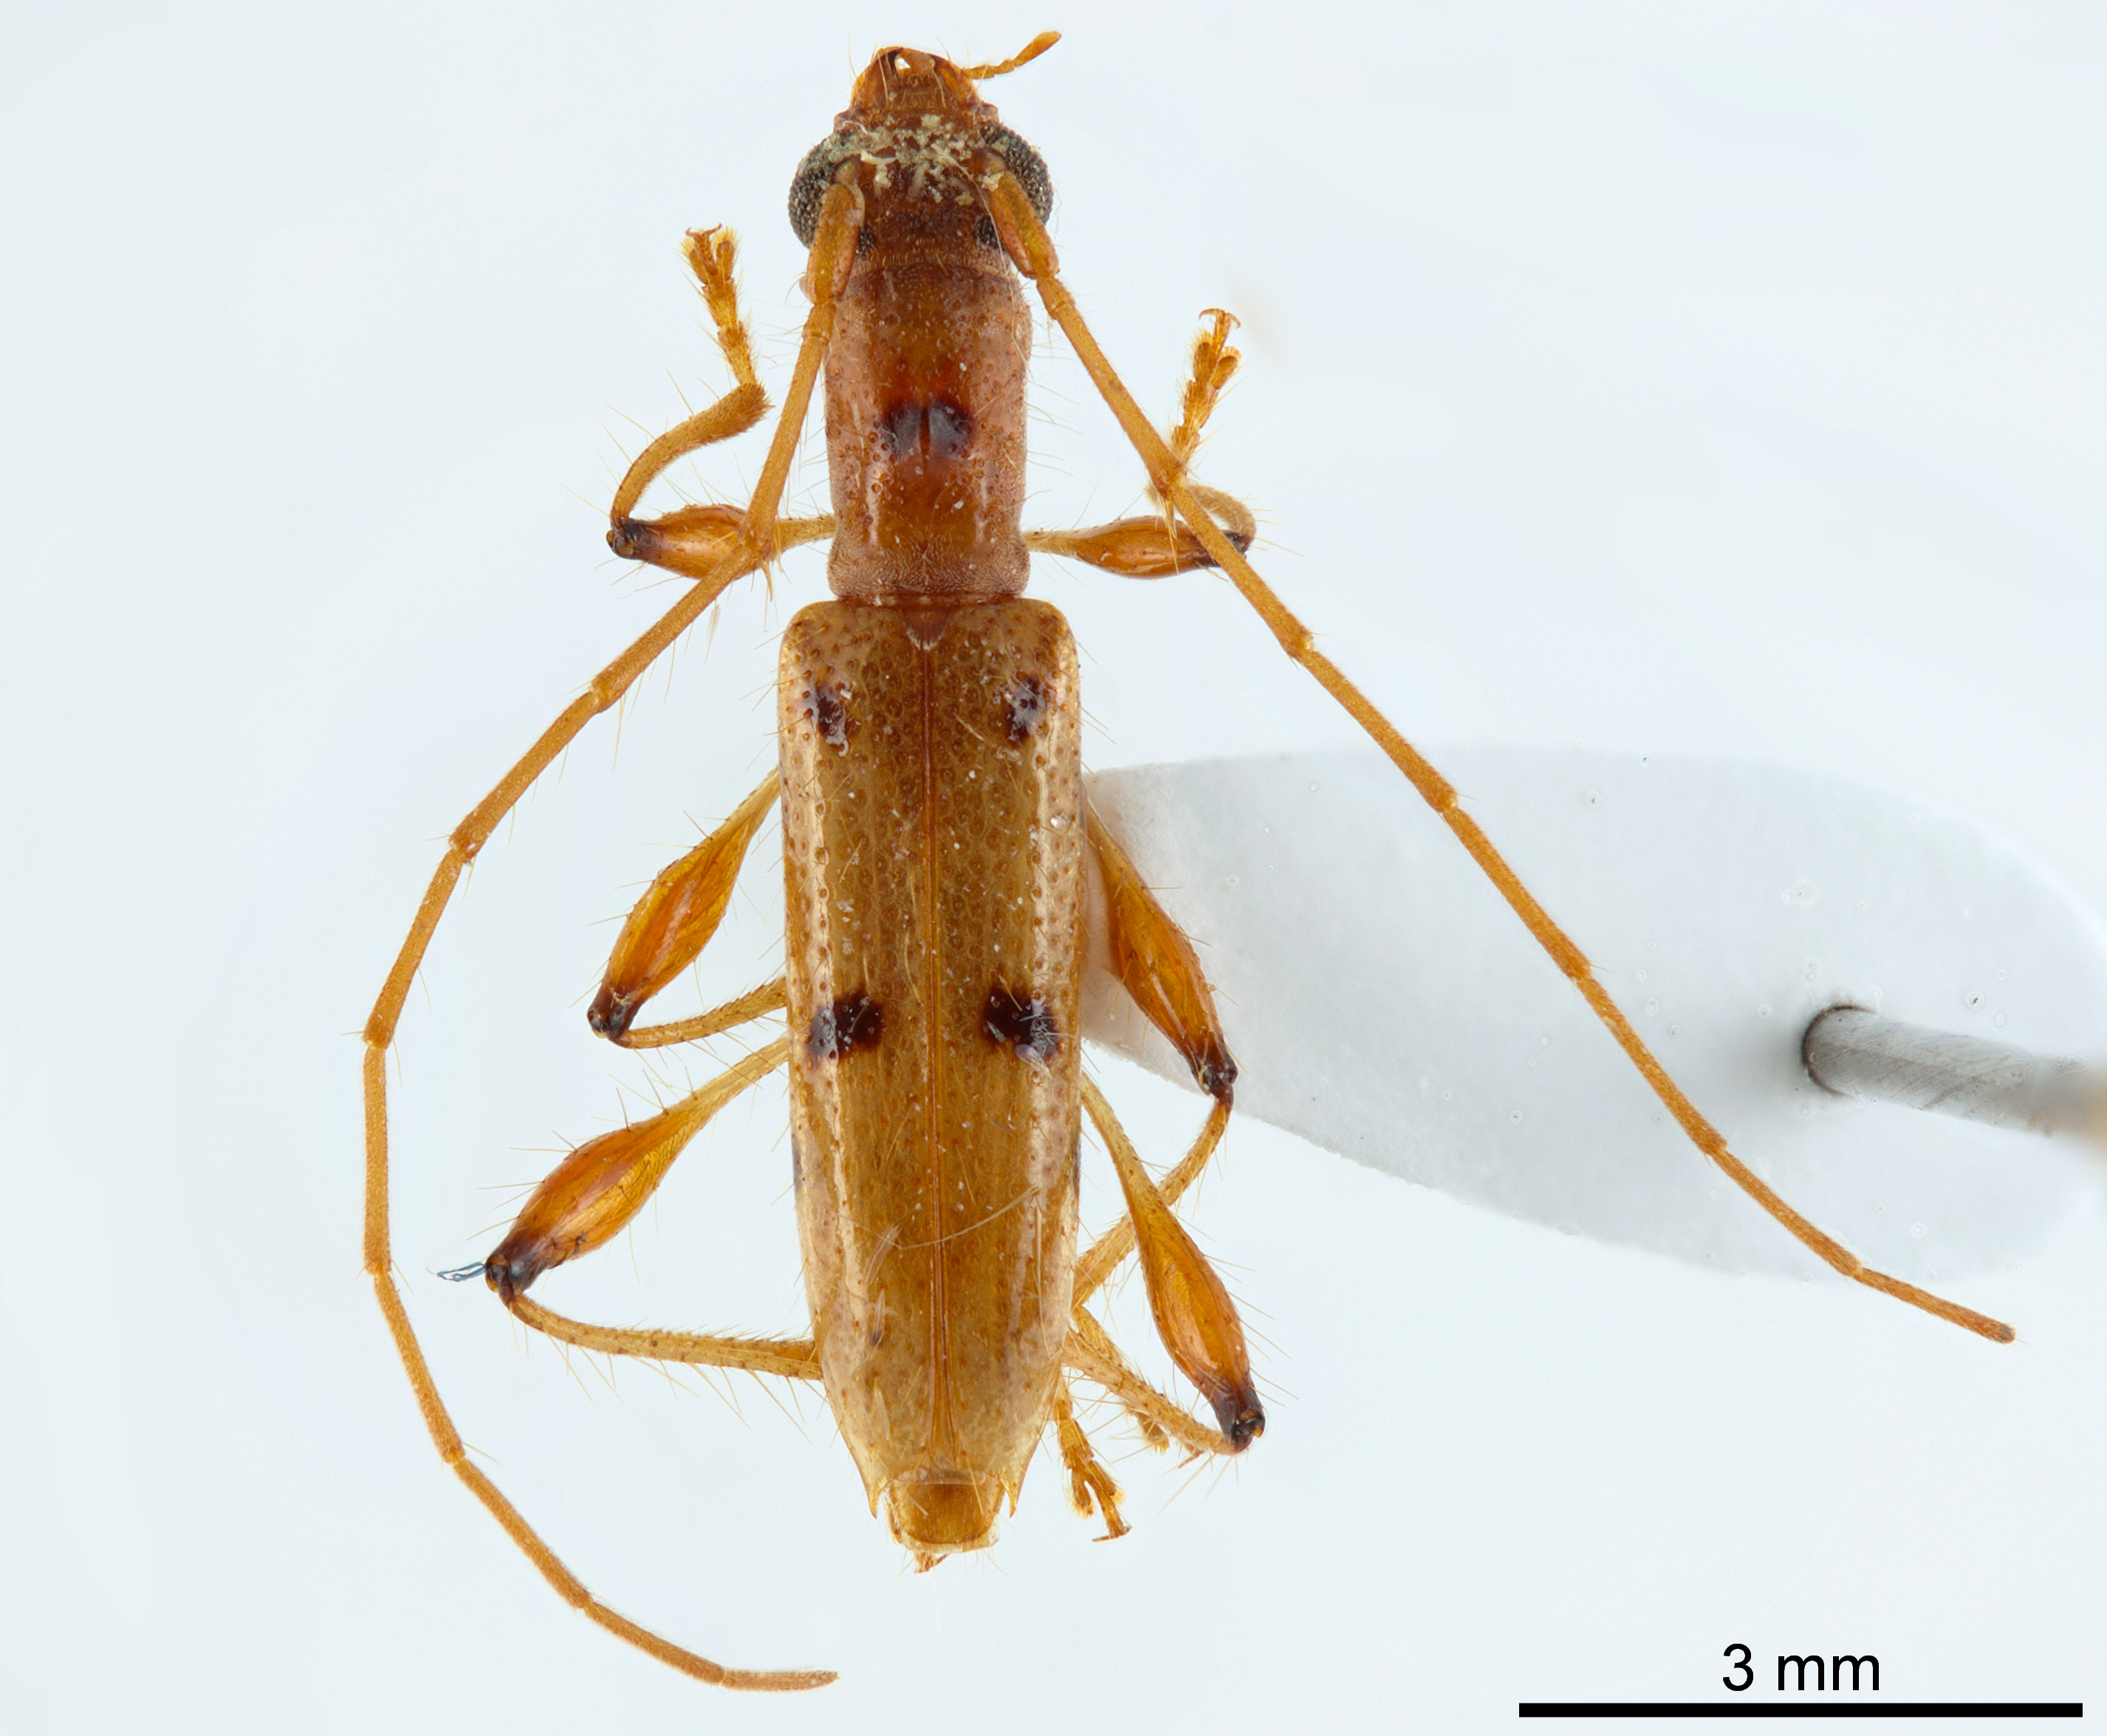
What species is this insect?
Iuaca nigromaculata
